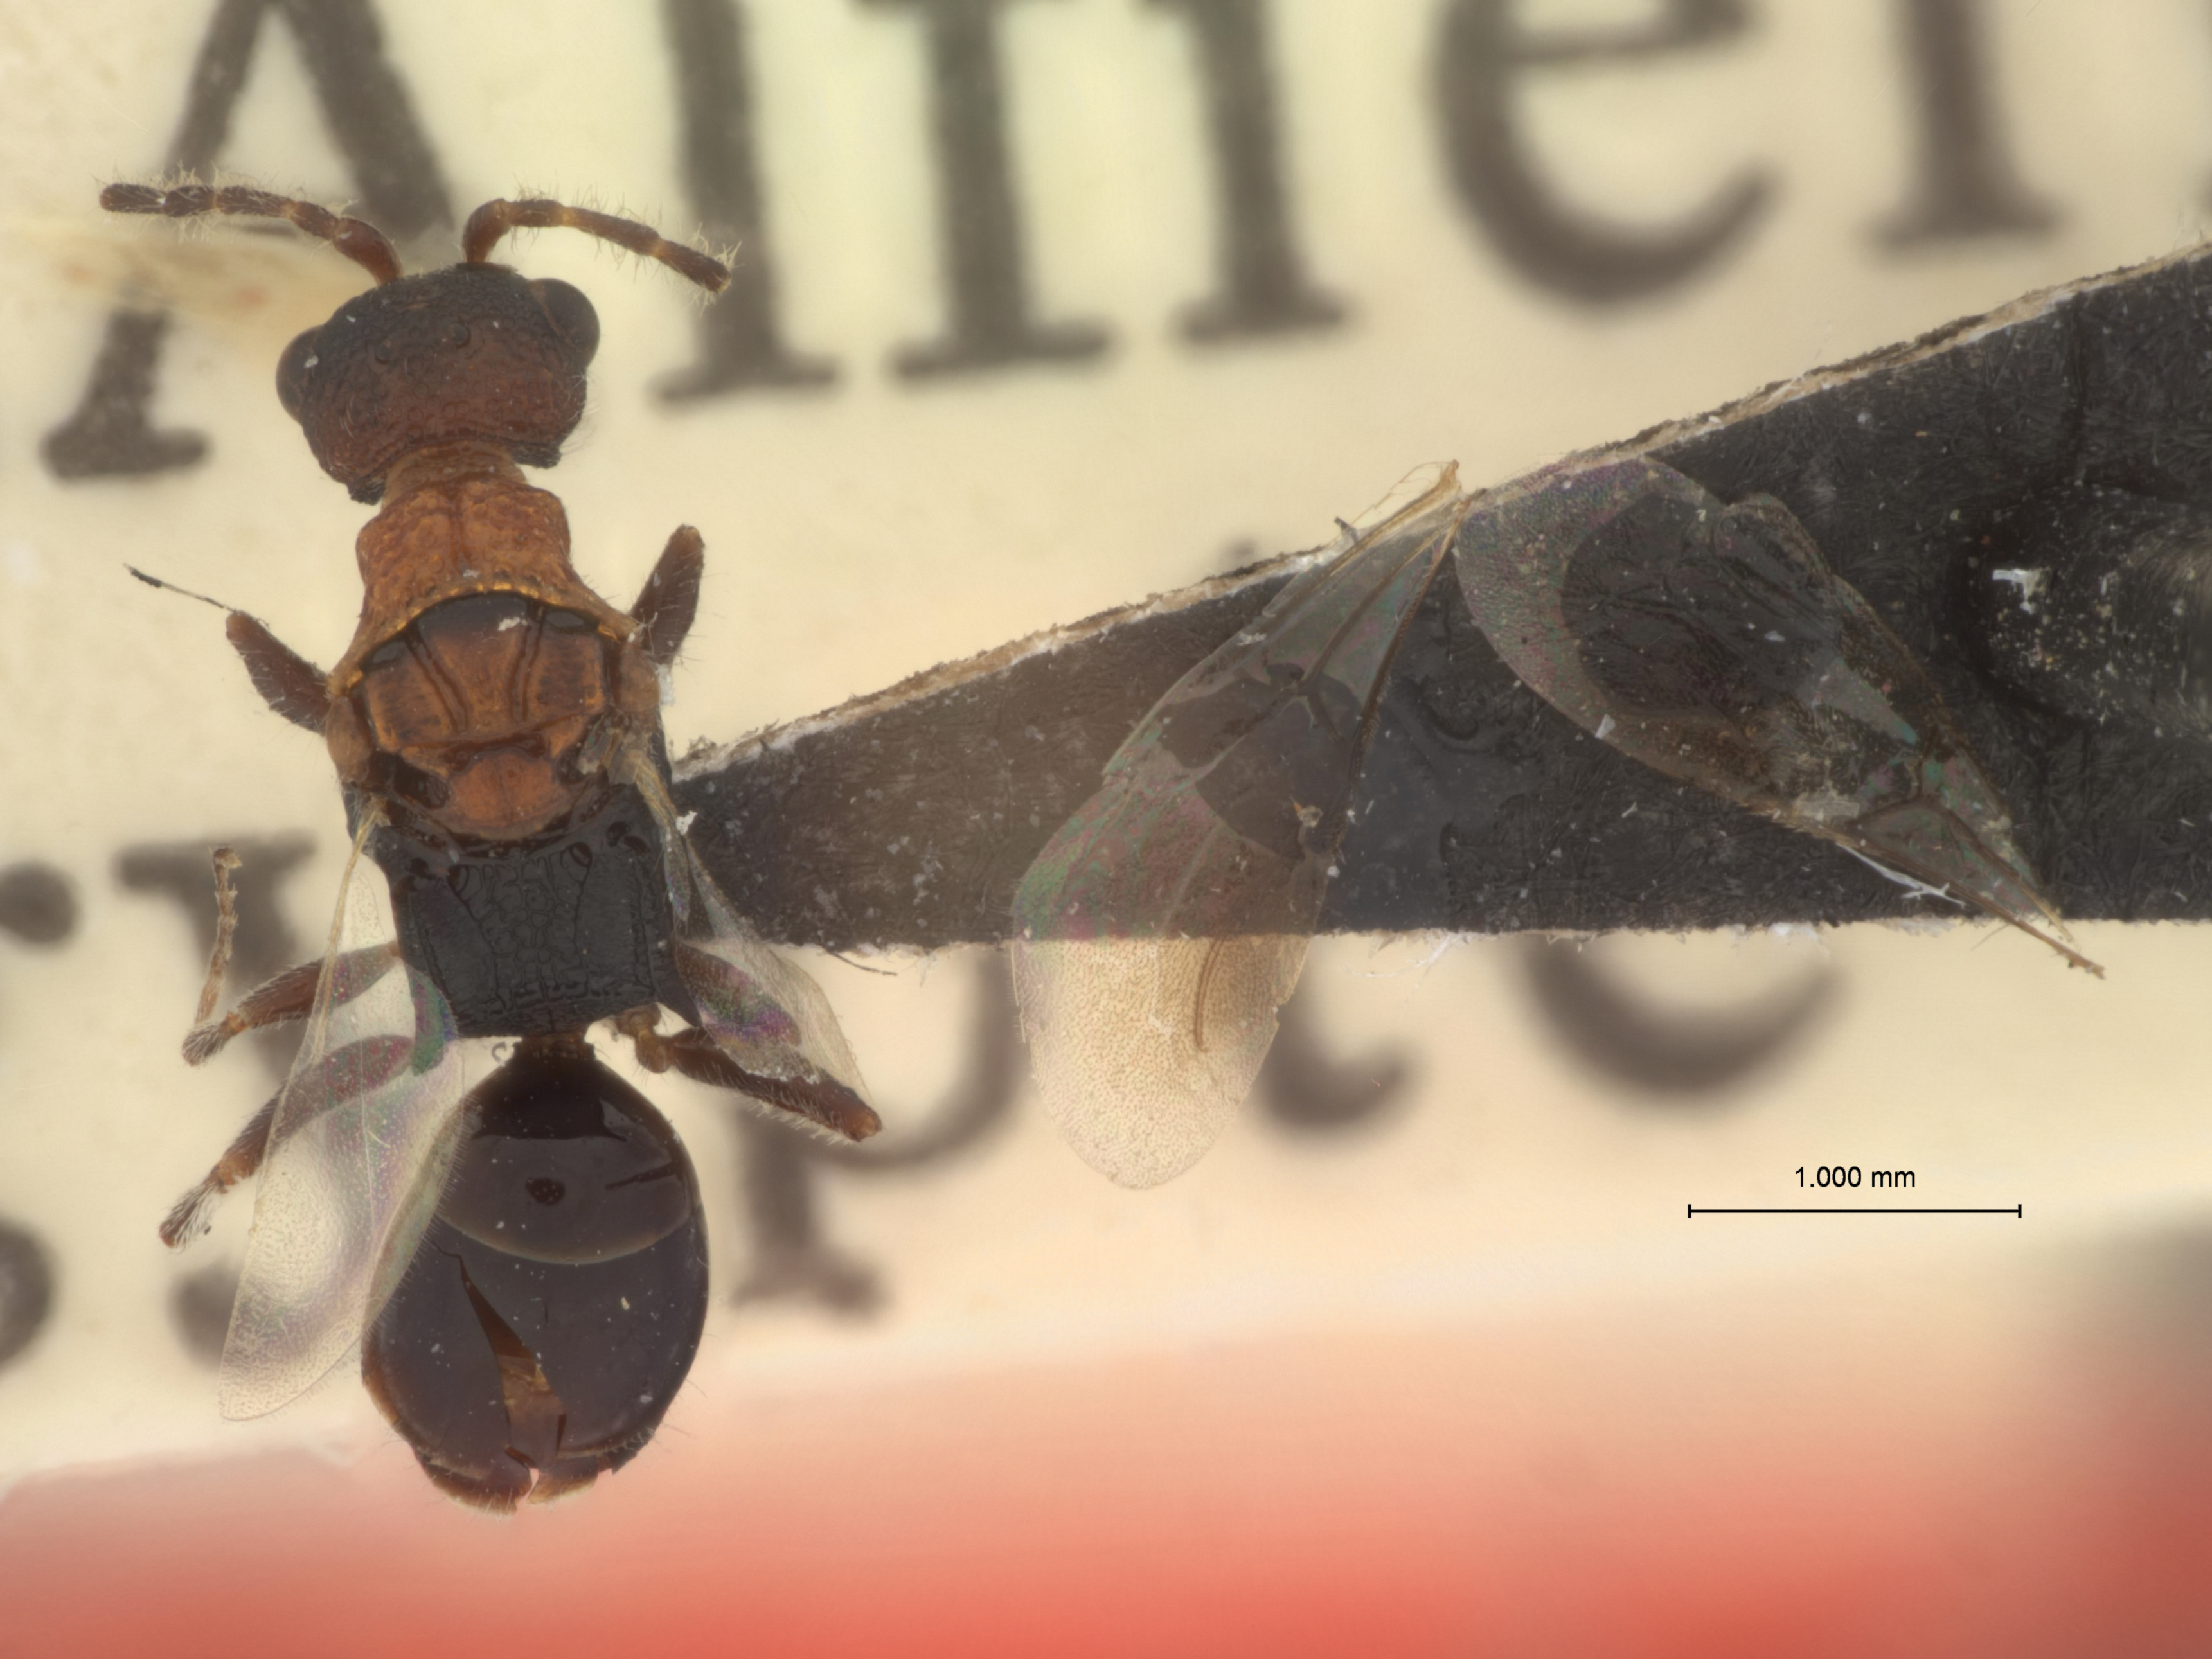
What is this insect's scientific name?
Heterocoelia priesneri
